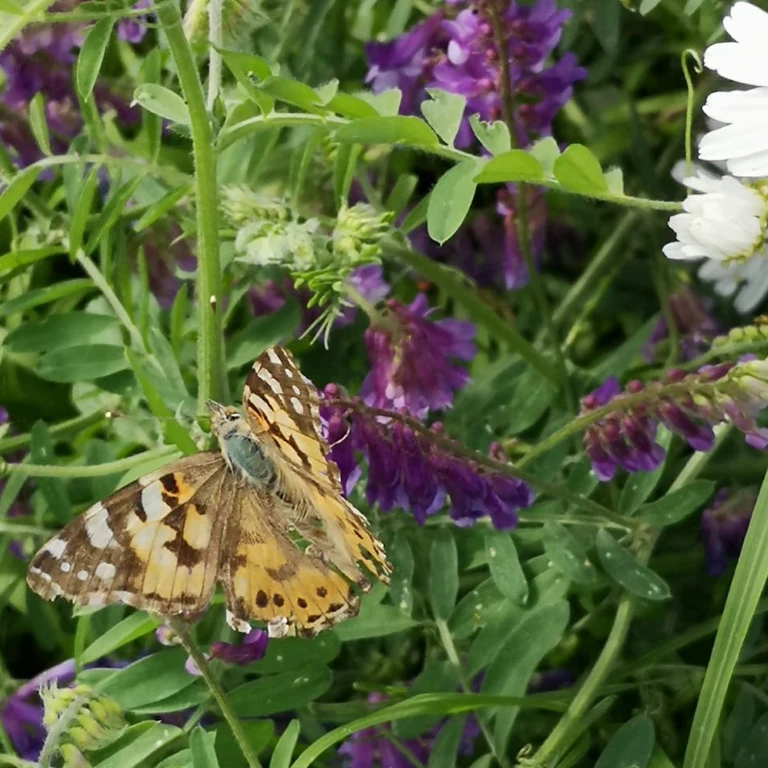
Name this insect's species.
Vanessa cardui
